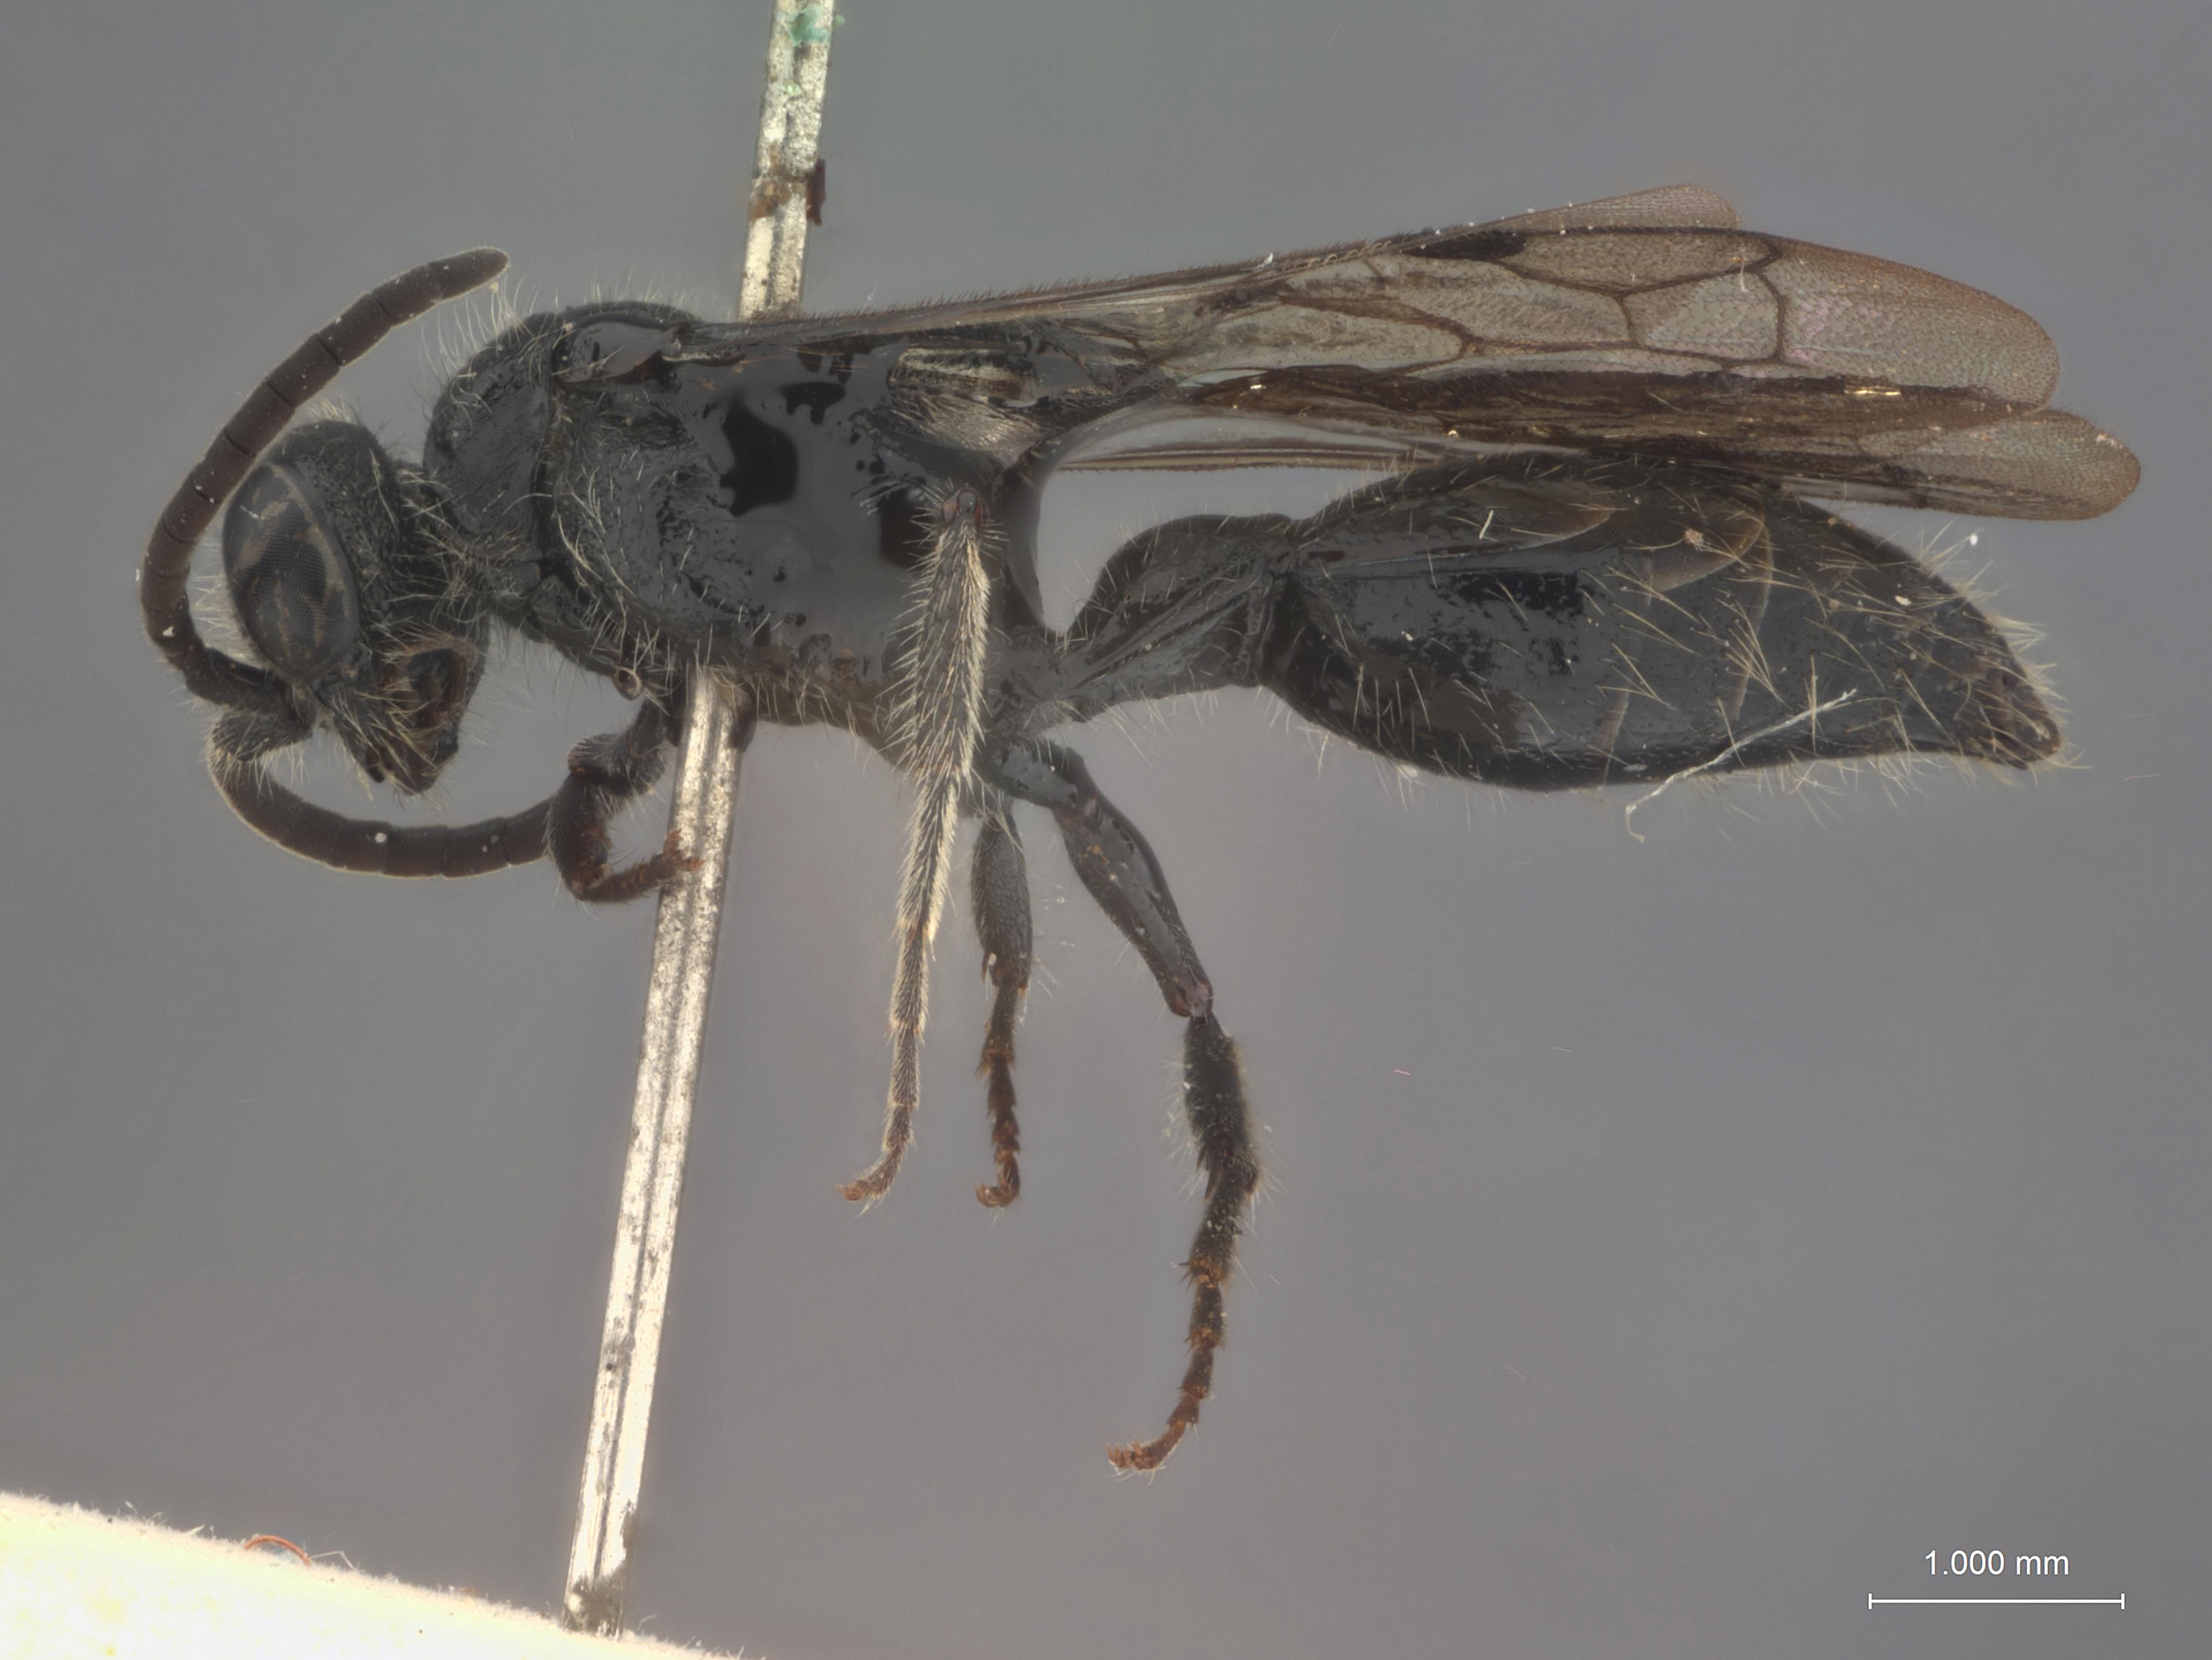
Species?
Tiphia fletcheri
